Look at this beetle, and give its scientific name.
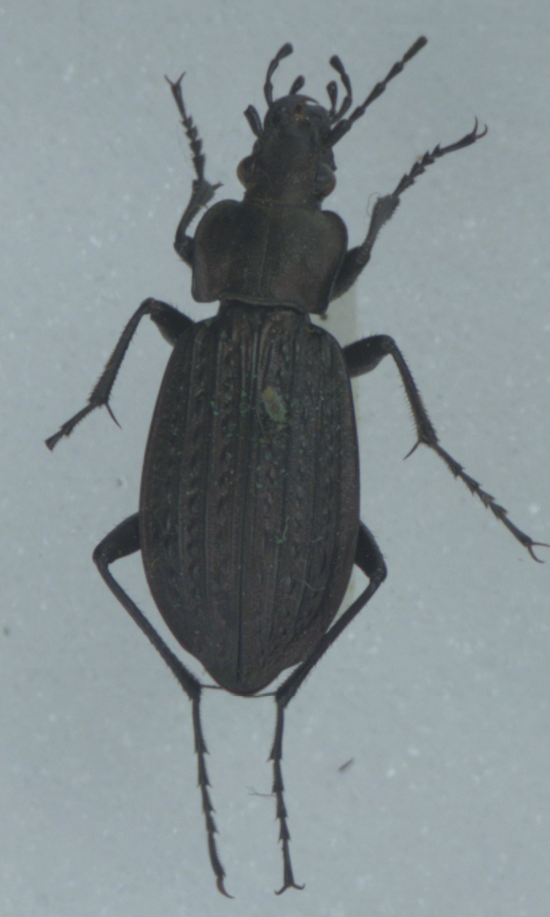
Carabus granulatus
